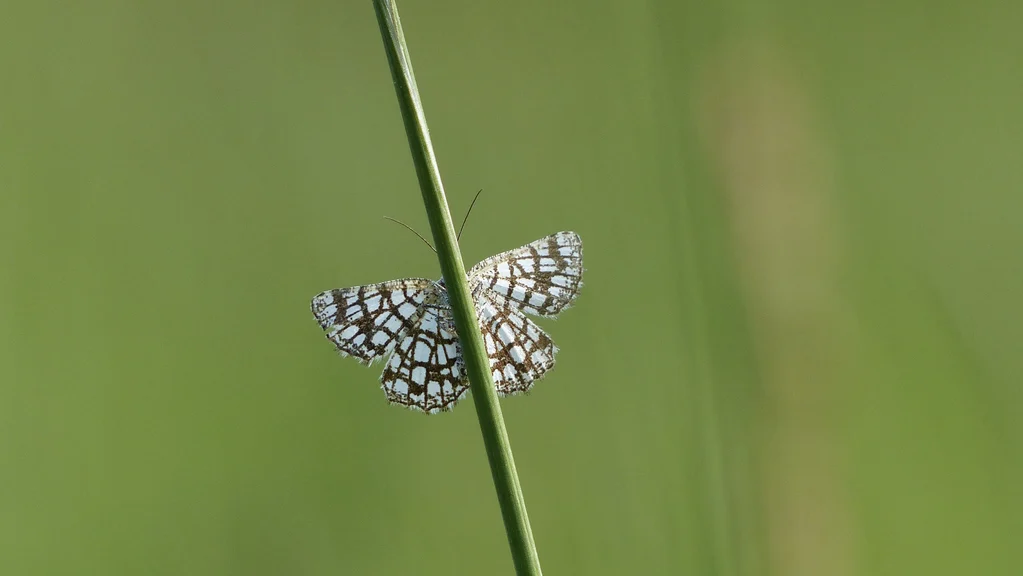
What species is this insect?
Chiasmia clathrata
